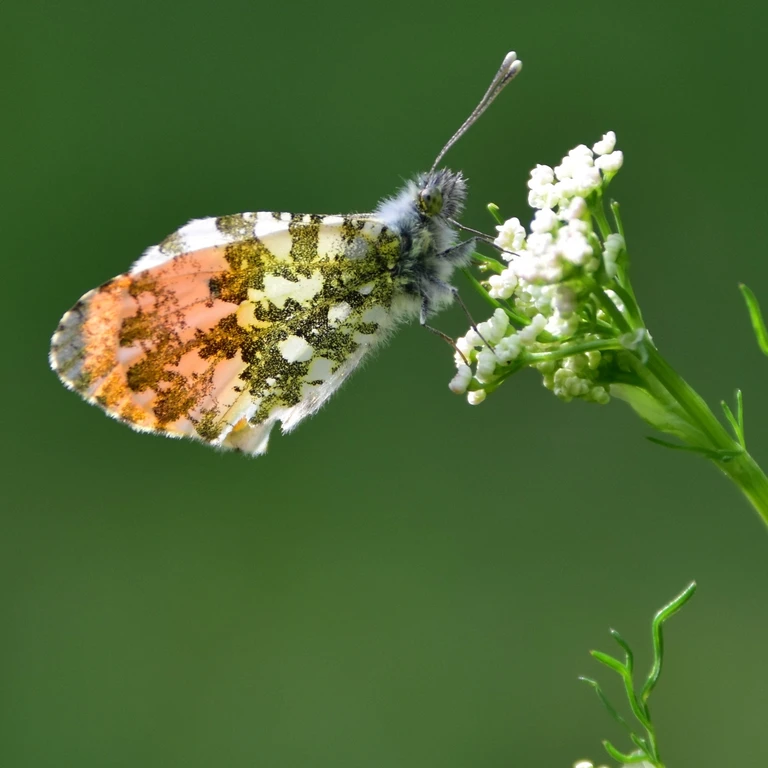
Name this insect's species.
Anthocharis cardamines
